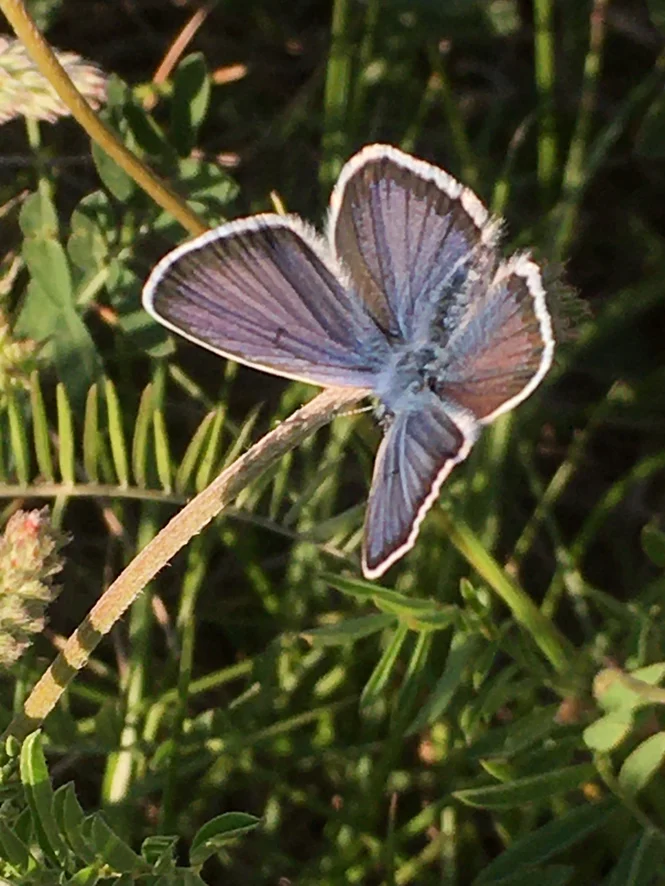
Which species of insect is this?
Plebejus argus
